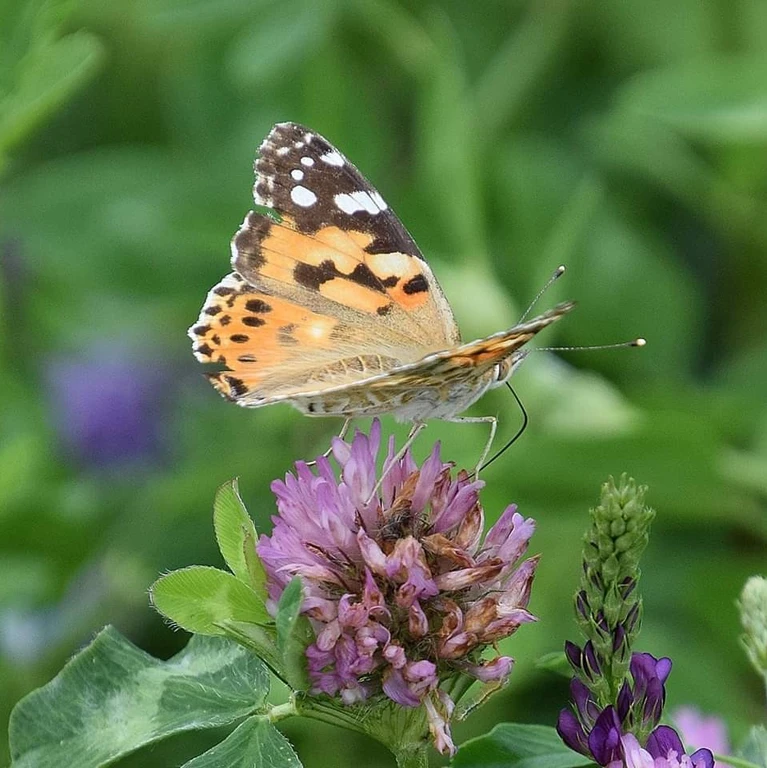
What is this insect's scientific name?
Vanessa cardui
